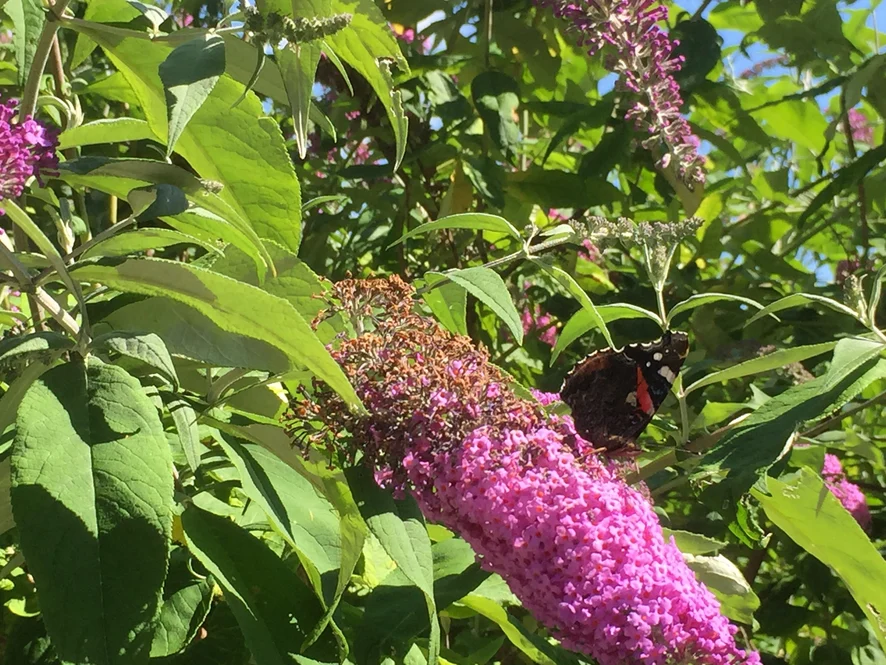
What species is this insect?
Vanessa atalanta
